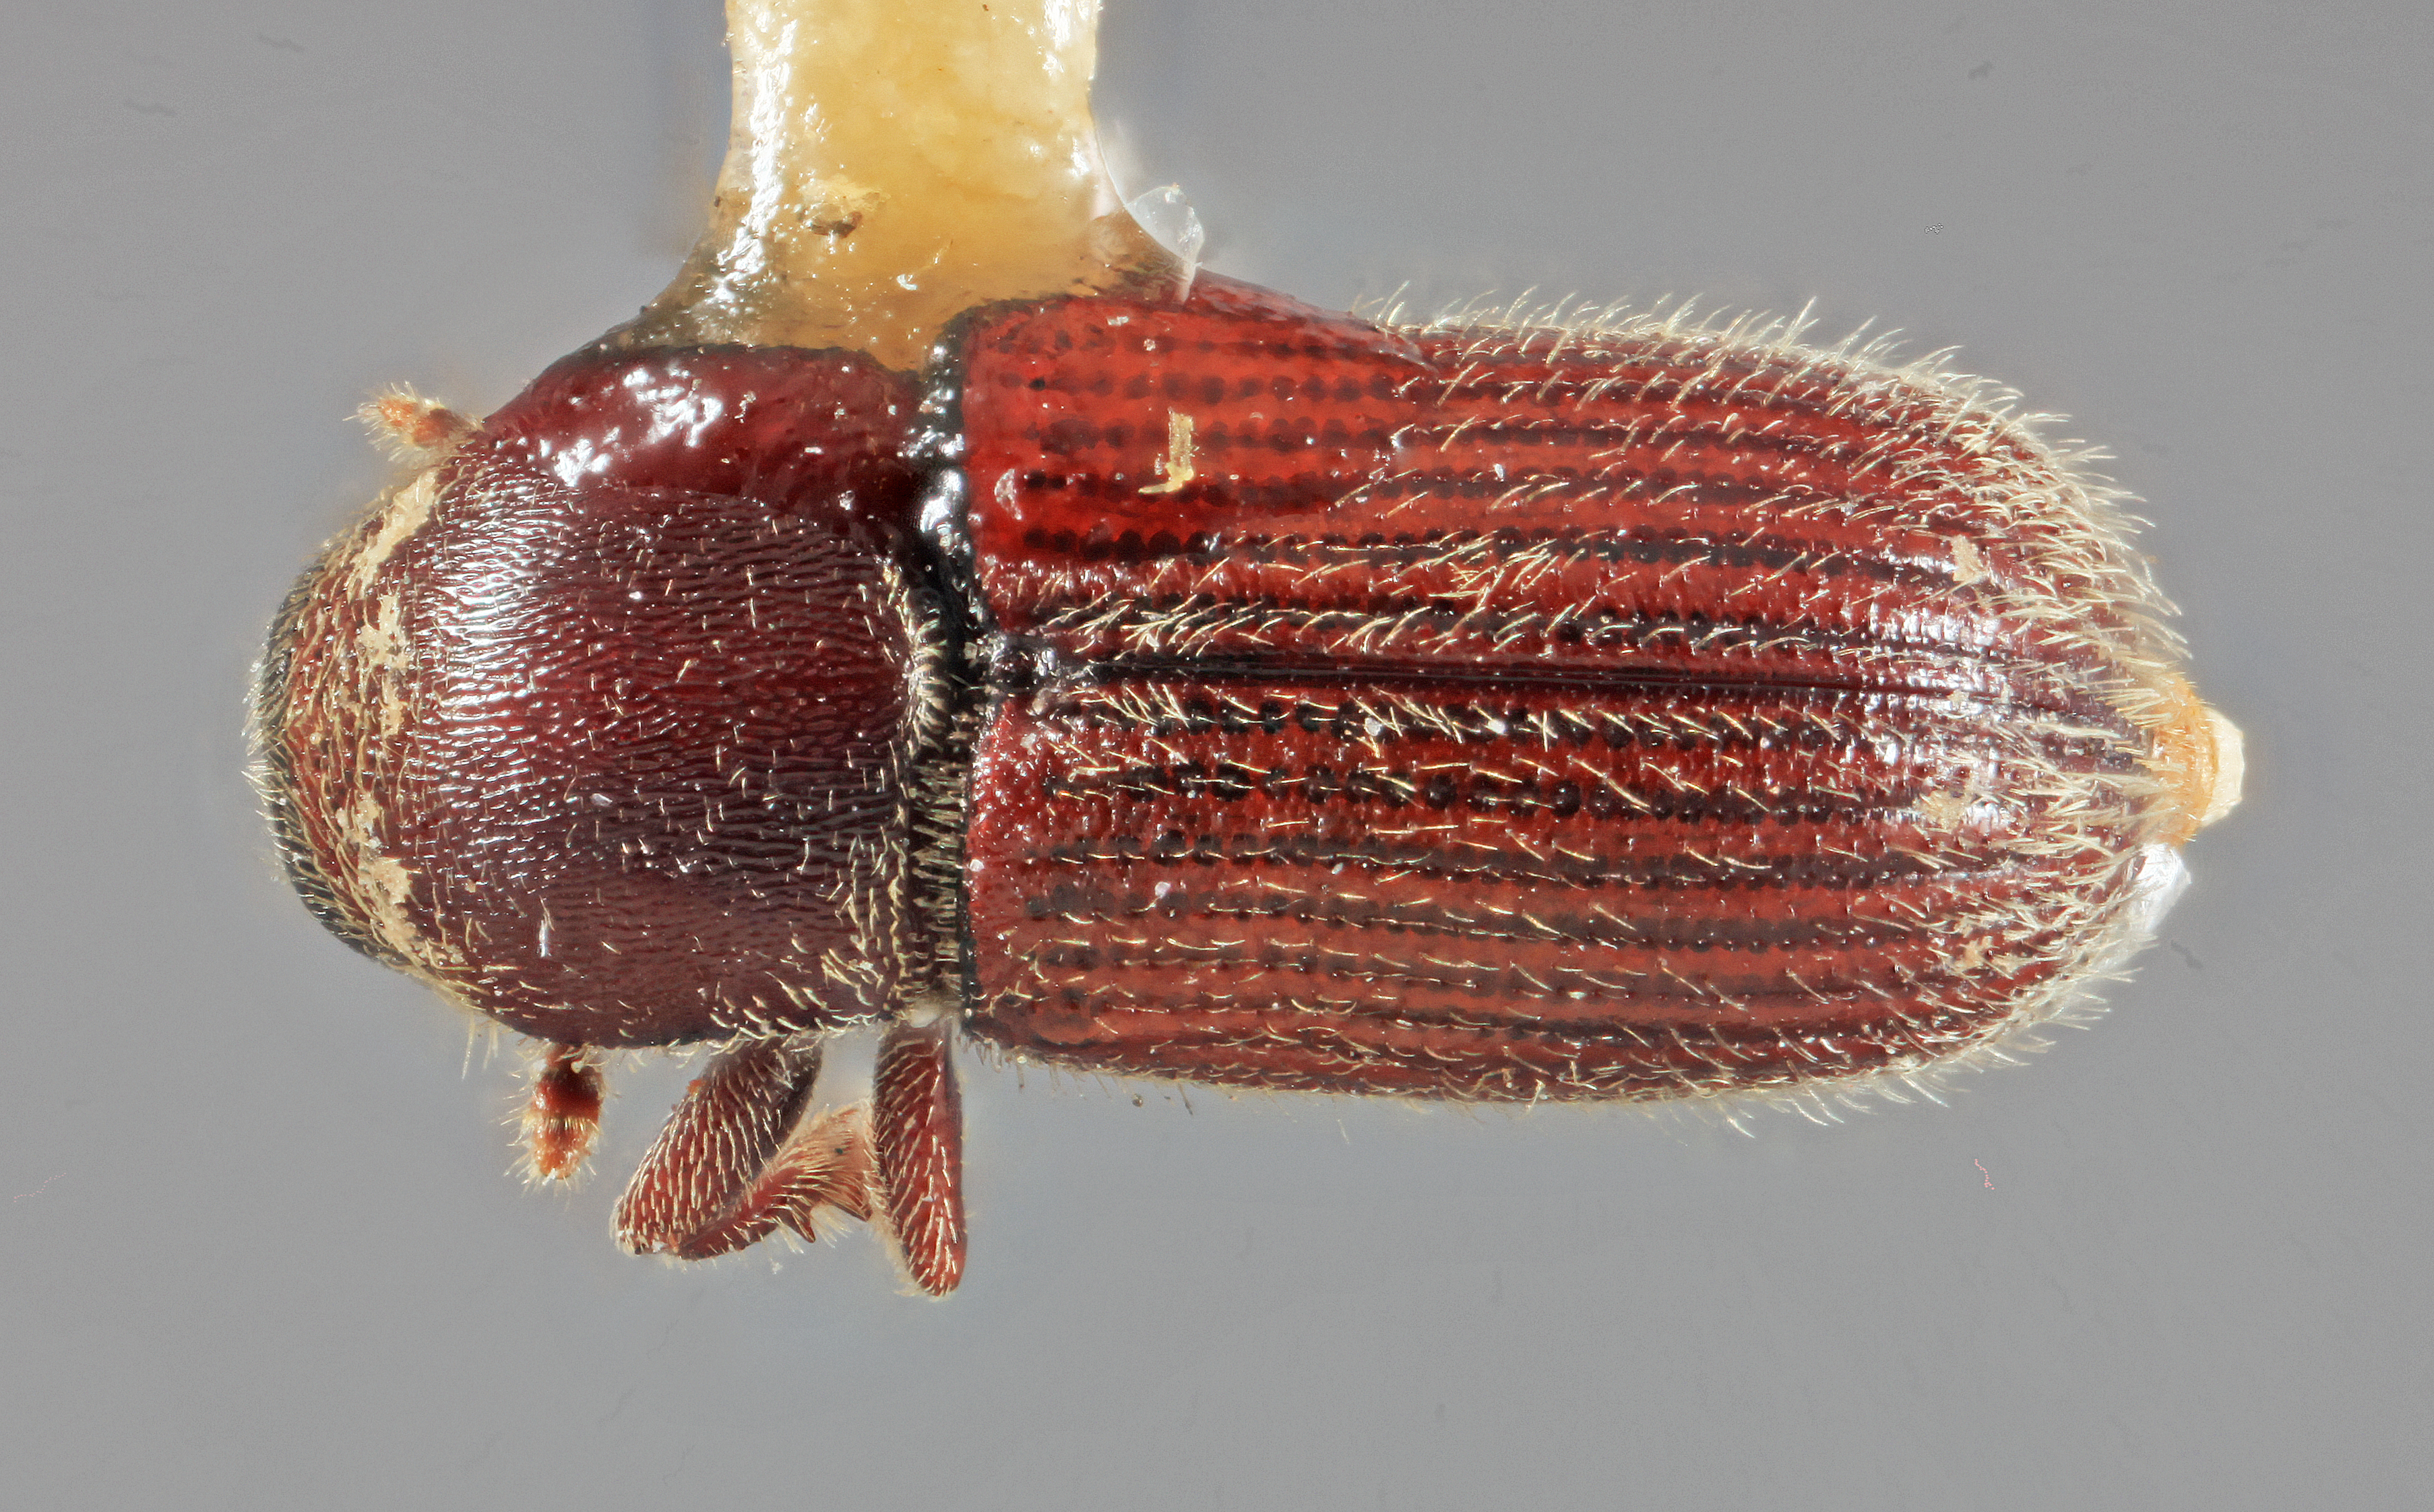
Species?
Cnesinus bicornis
